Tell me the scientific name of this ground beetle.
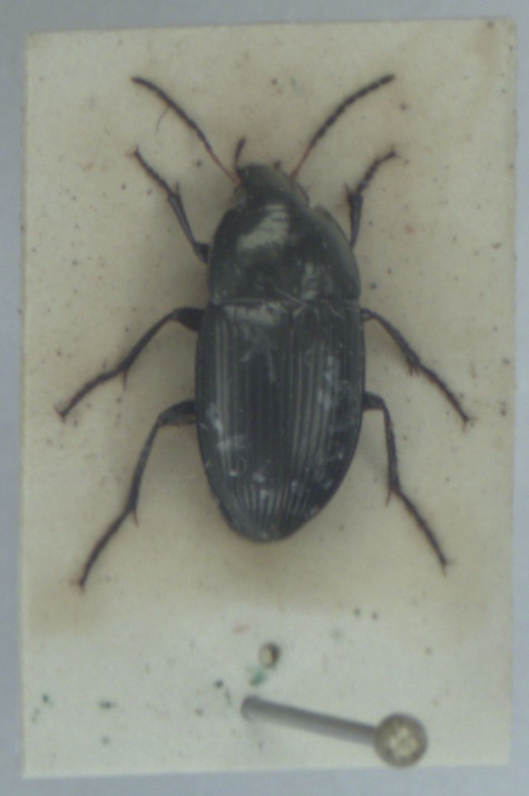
Amara ovata
